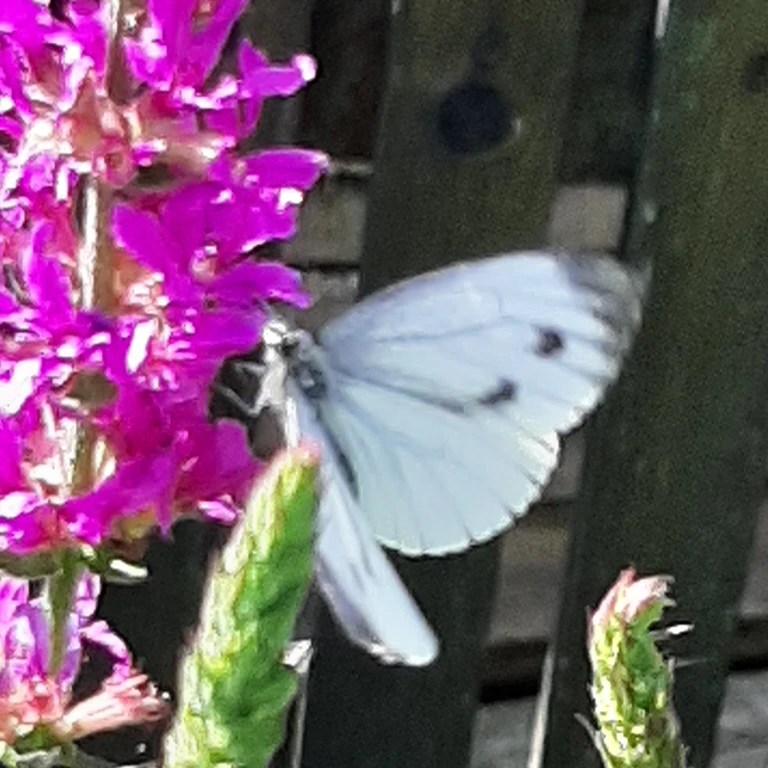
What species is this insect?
Pieris napi
